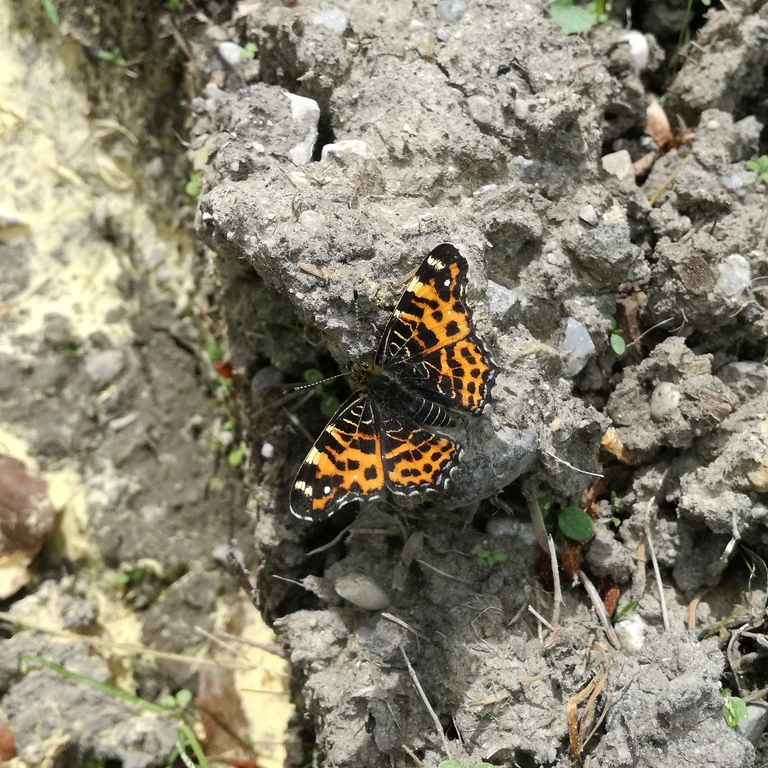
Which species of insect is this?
Araschnia levana
